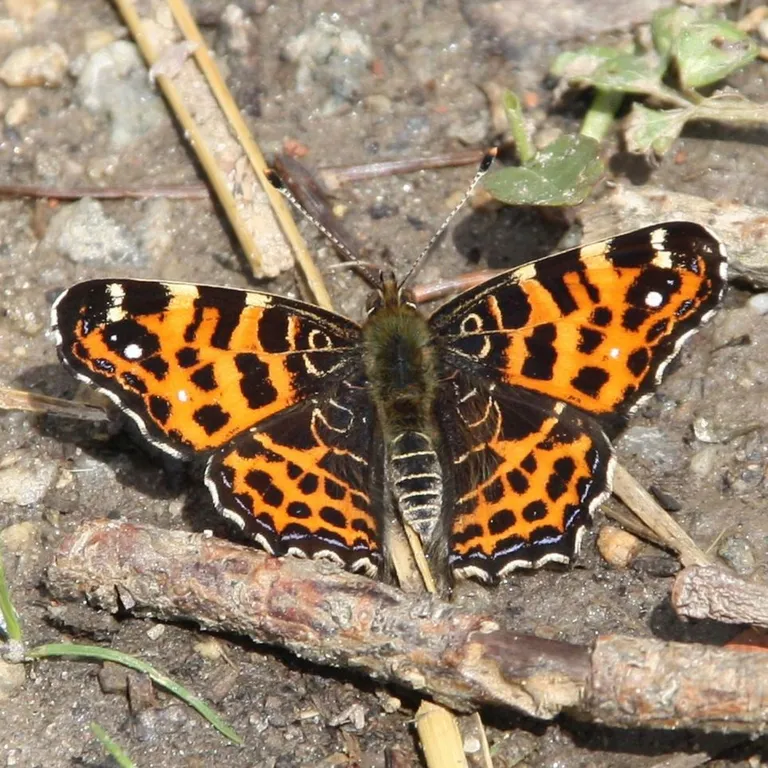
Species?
Araschnia levana
